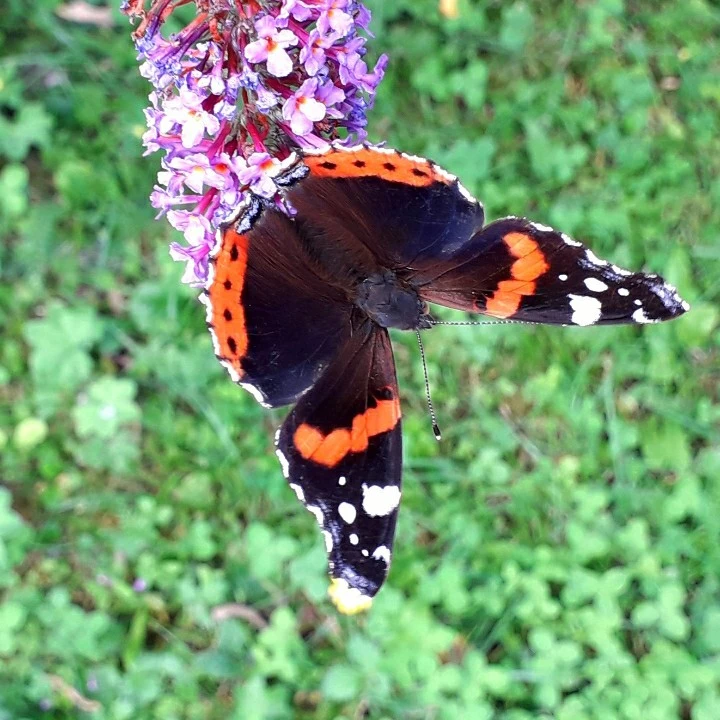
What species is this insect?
Vanessa atalanta
